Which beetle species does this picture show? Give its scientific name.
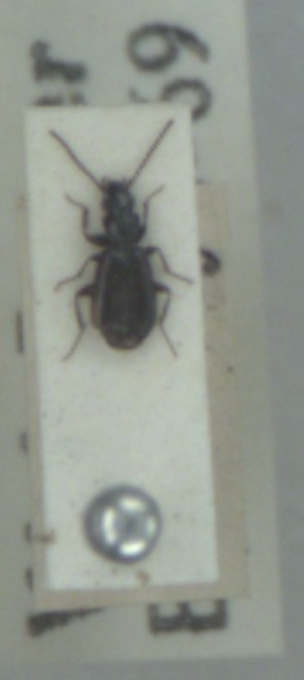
Microlestes maurus
